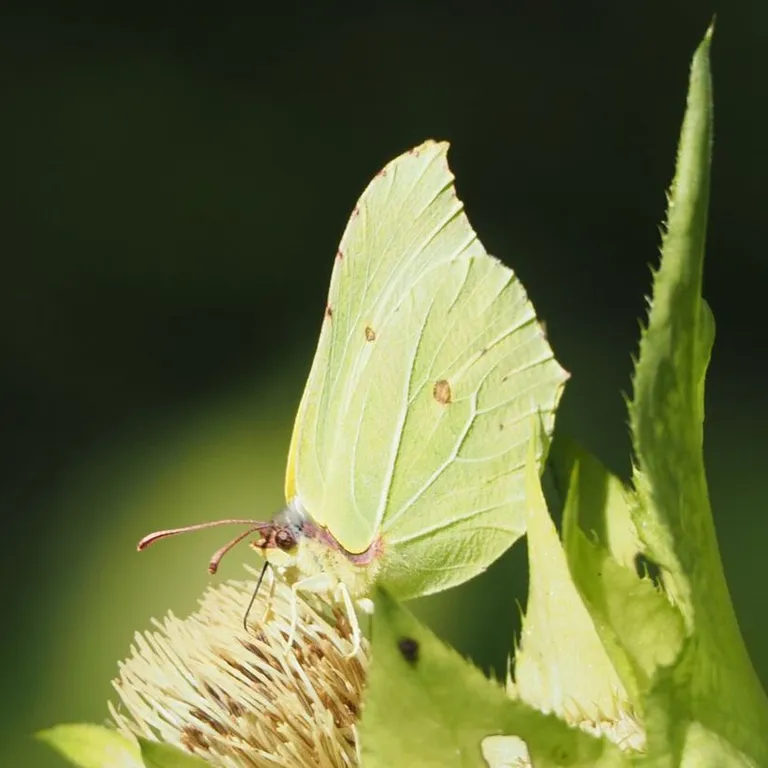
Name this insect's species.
Gonepteryx rhamni
